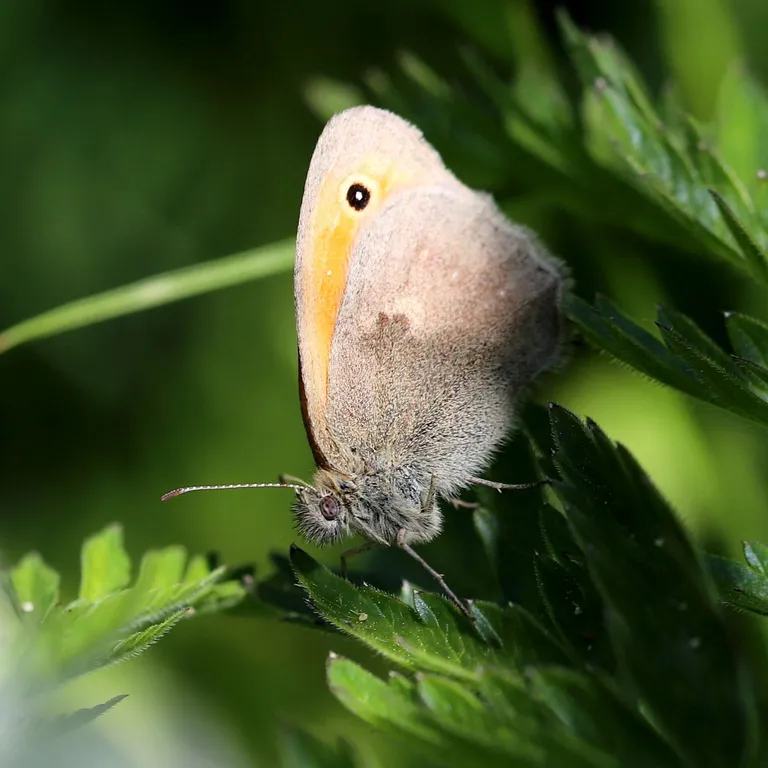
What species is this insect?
Coenonympha pamphilus
